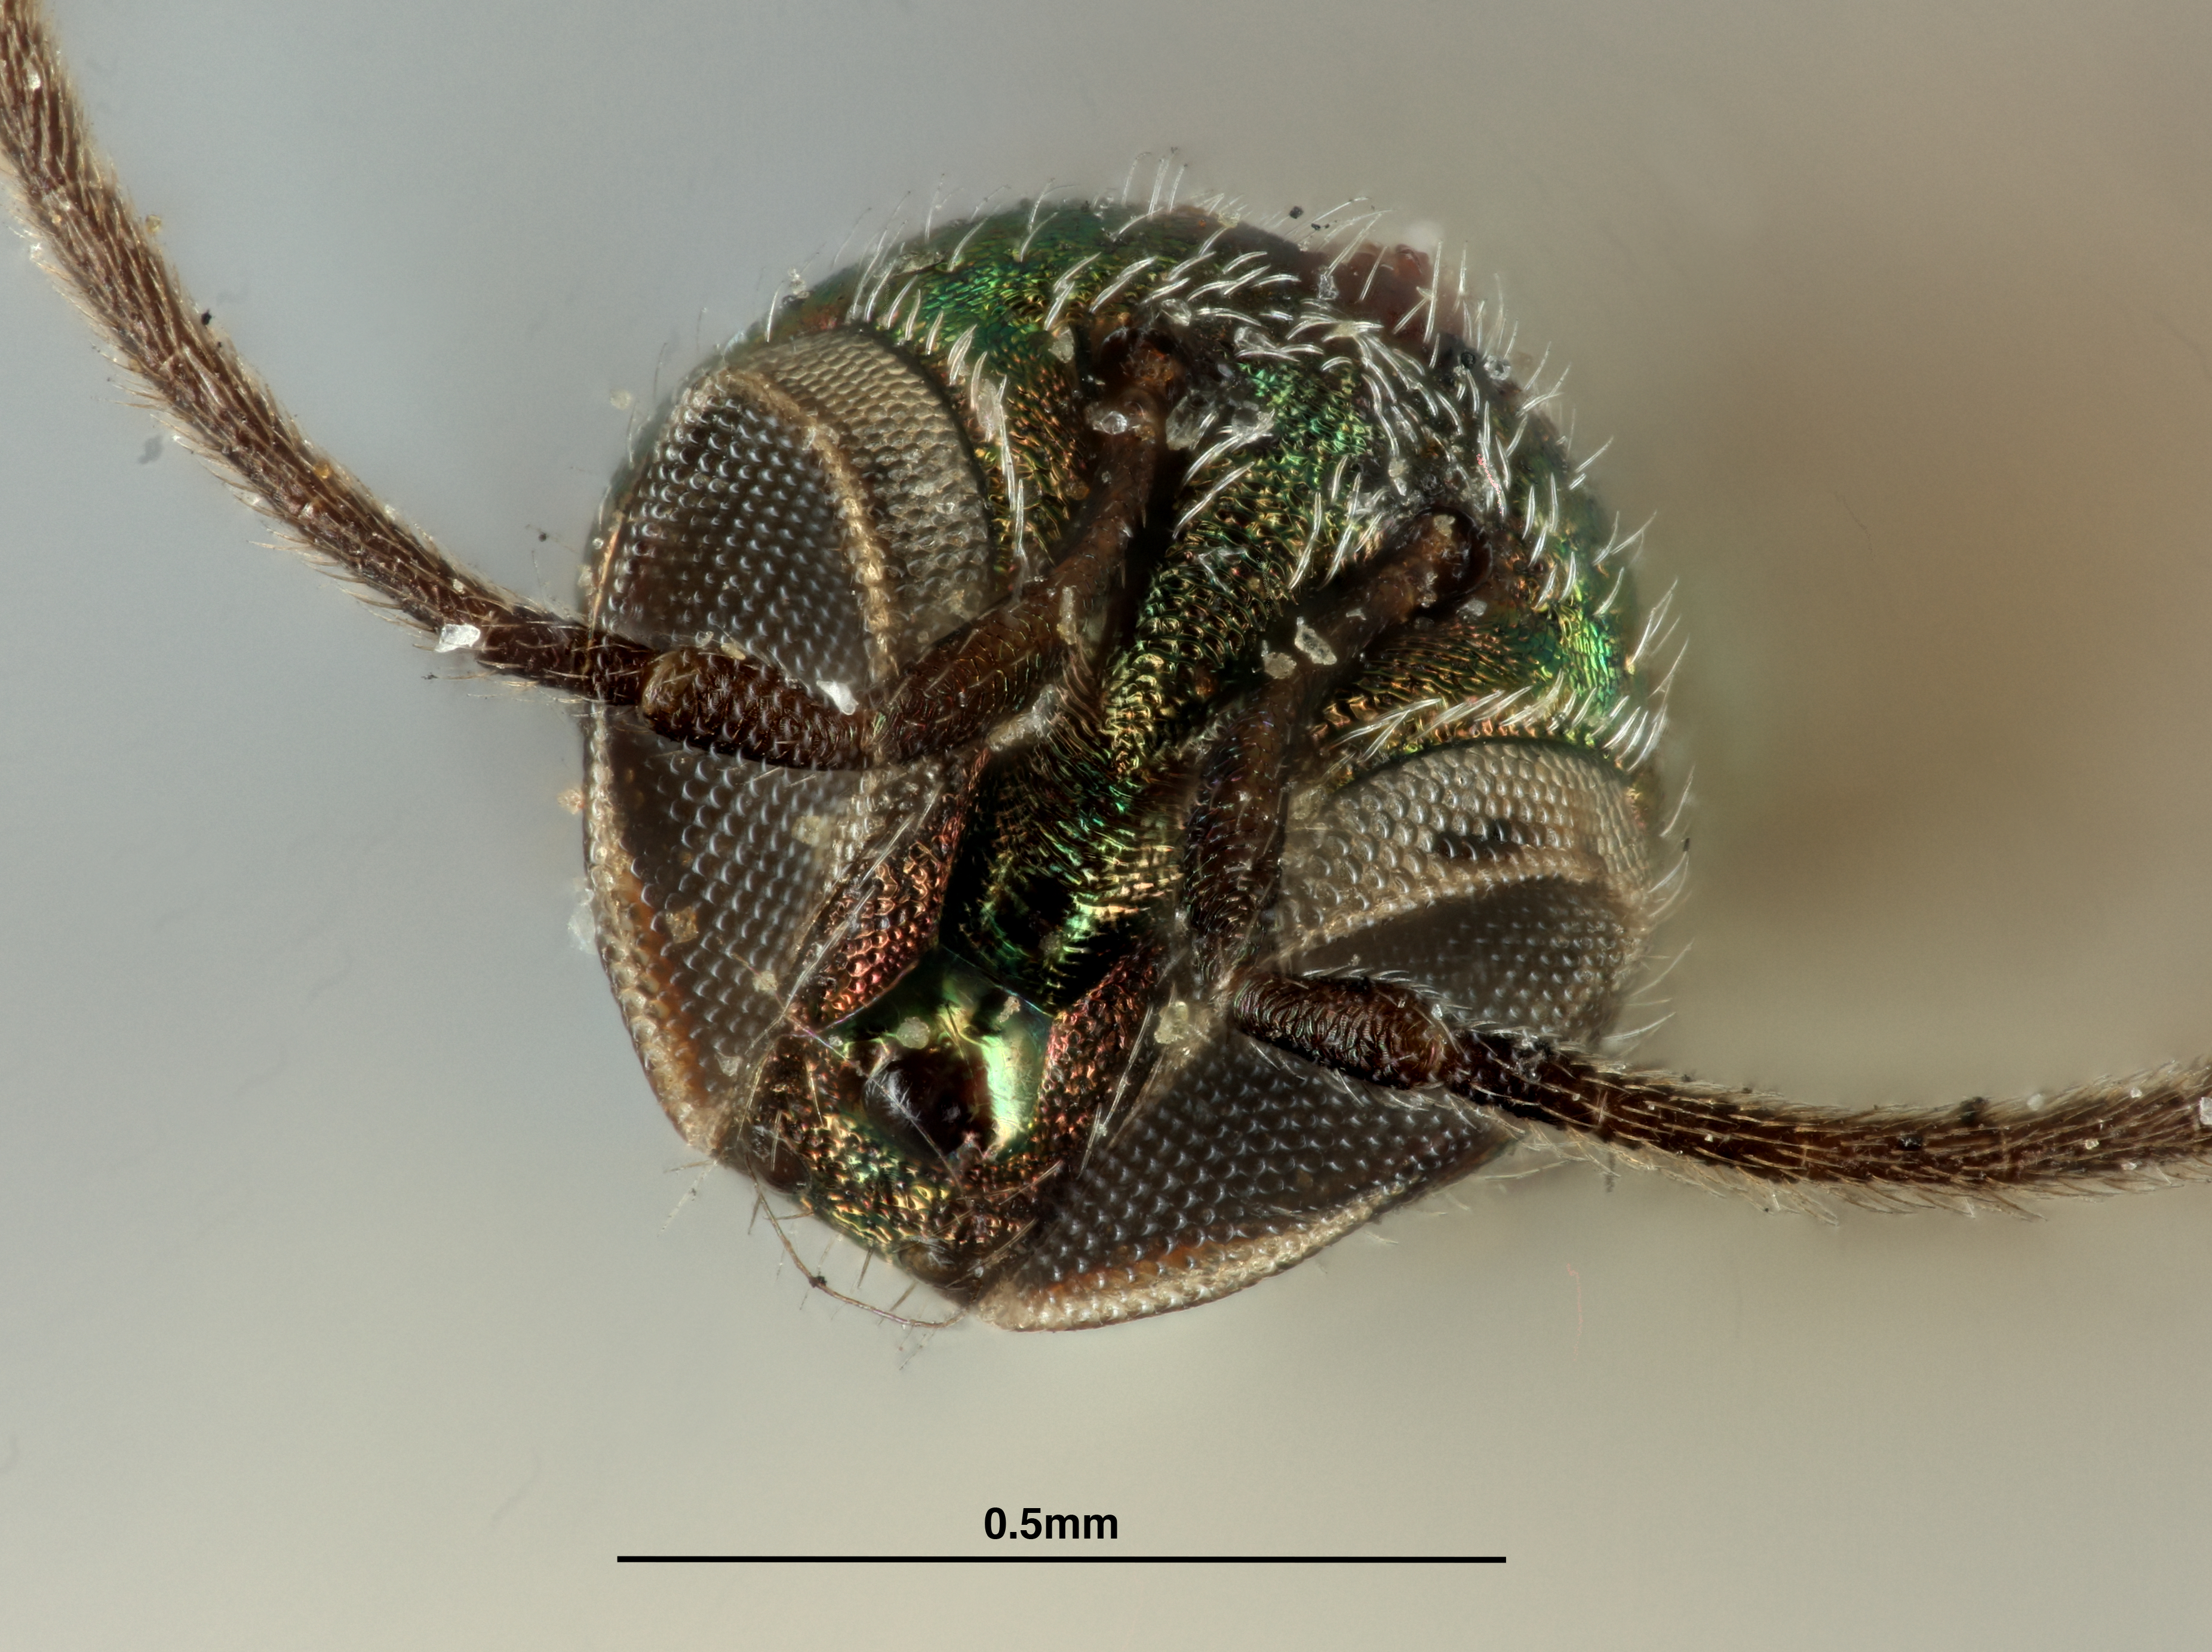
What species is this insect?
Charitopus schwarzii
